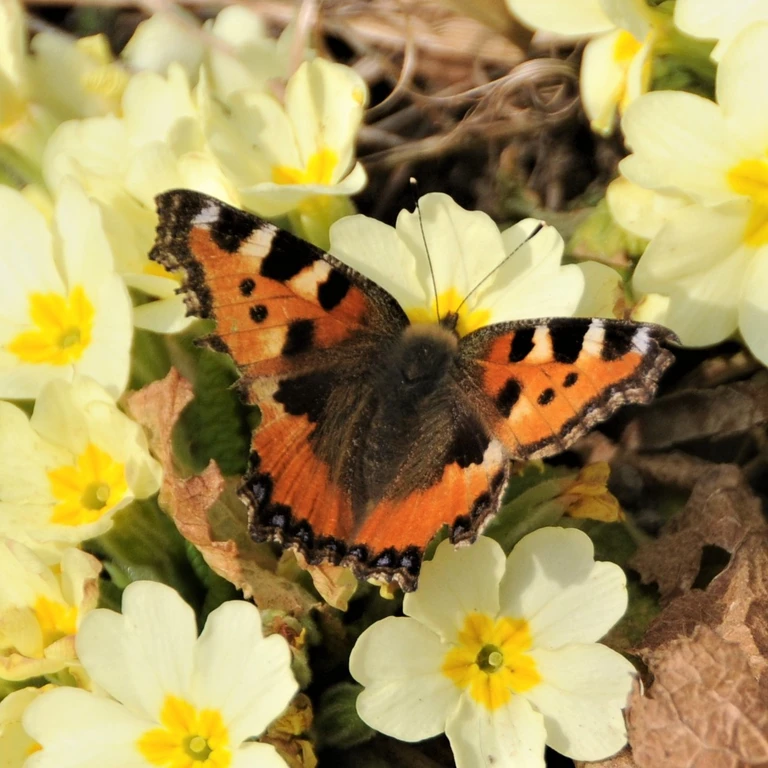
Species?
Aglais urticae
